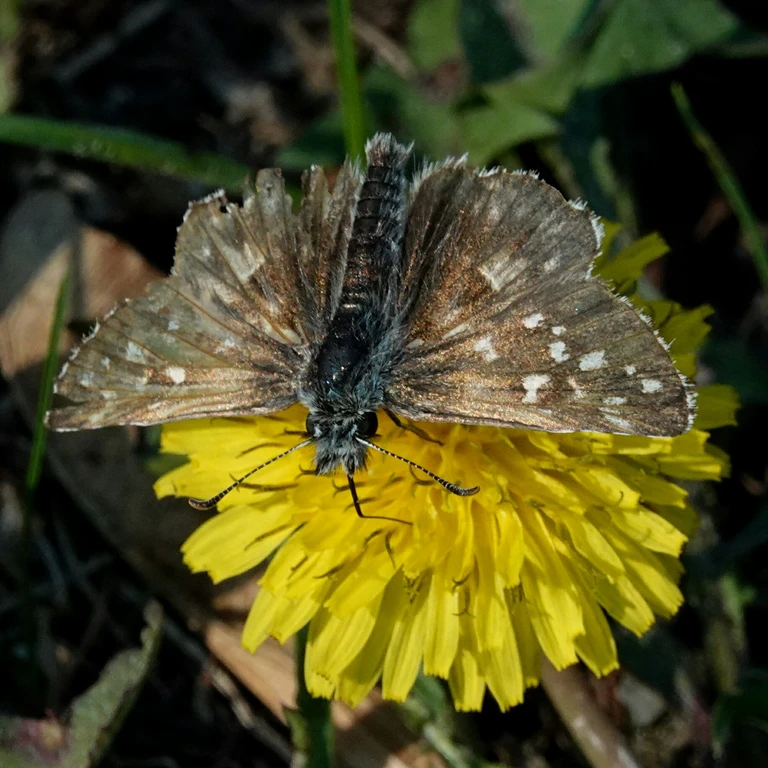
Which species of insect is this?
Pyrgus armoricanus
